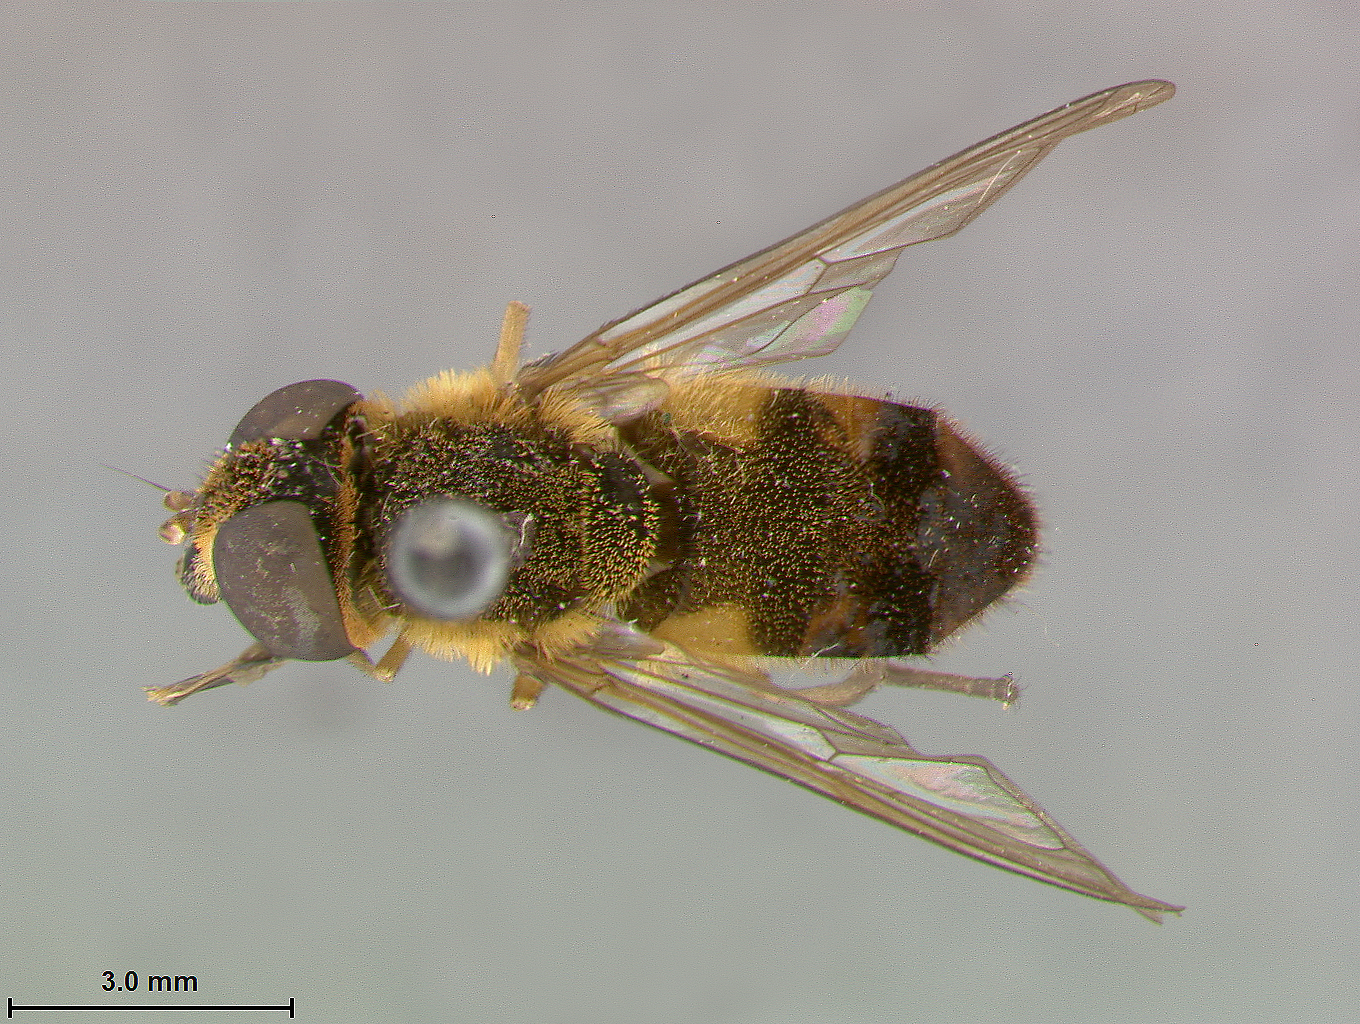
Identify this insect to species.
Dissoptera clarkei
